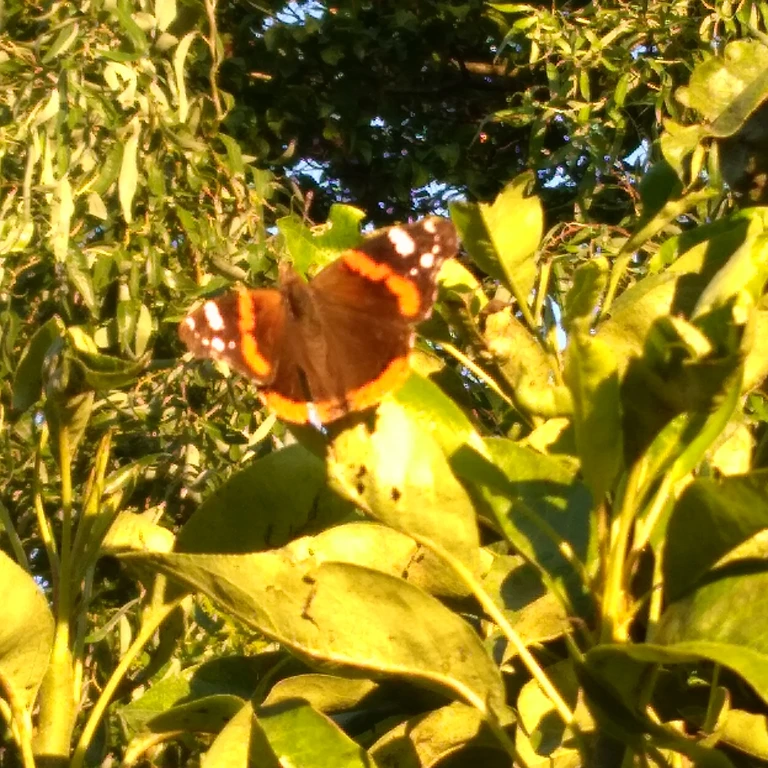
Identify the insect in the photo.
Vanessa atalanta
